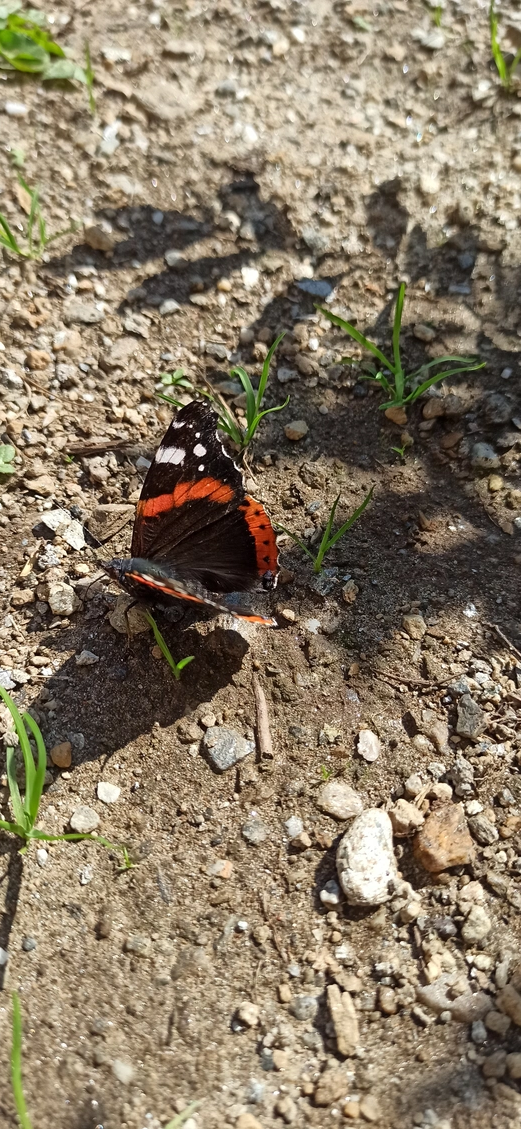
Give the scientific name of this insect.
Vanessa atalanta
